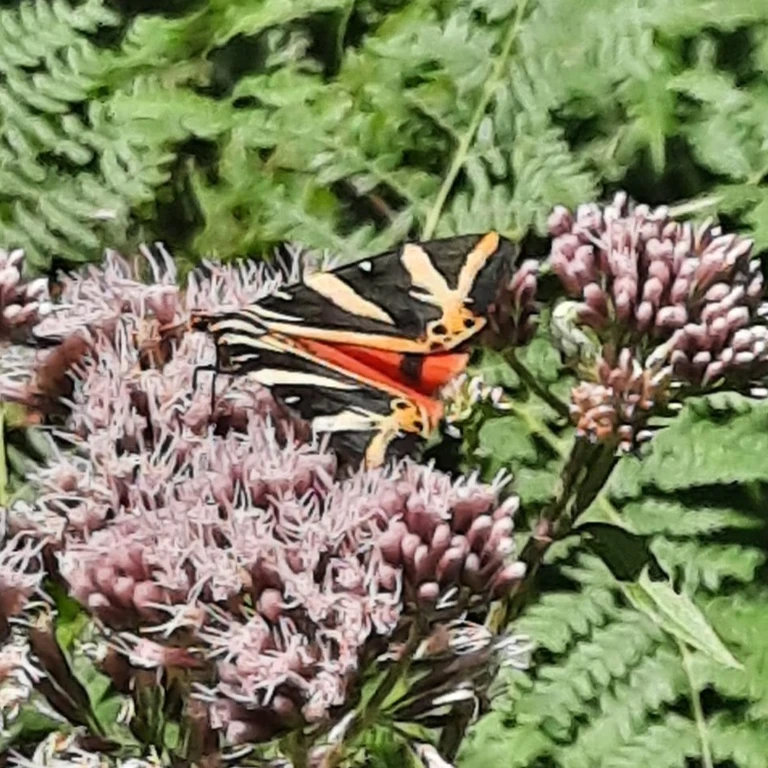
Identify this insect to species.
Euplagia quadripunctaria
